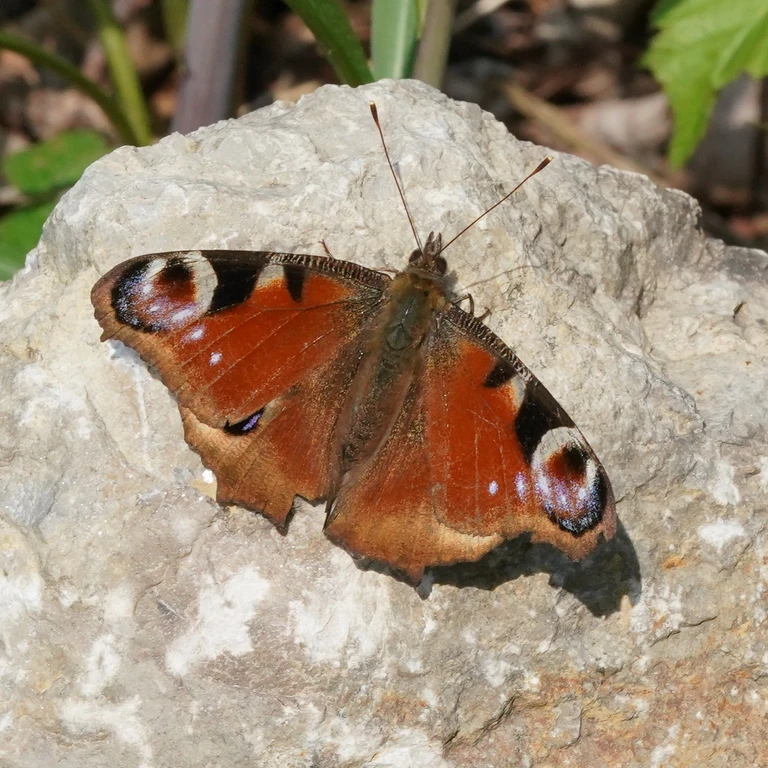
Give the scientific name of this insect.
Aglais io
